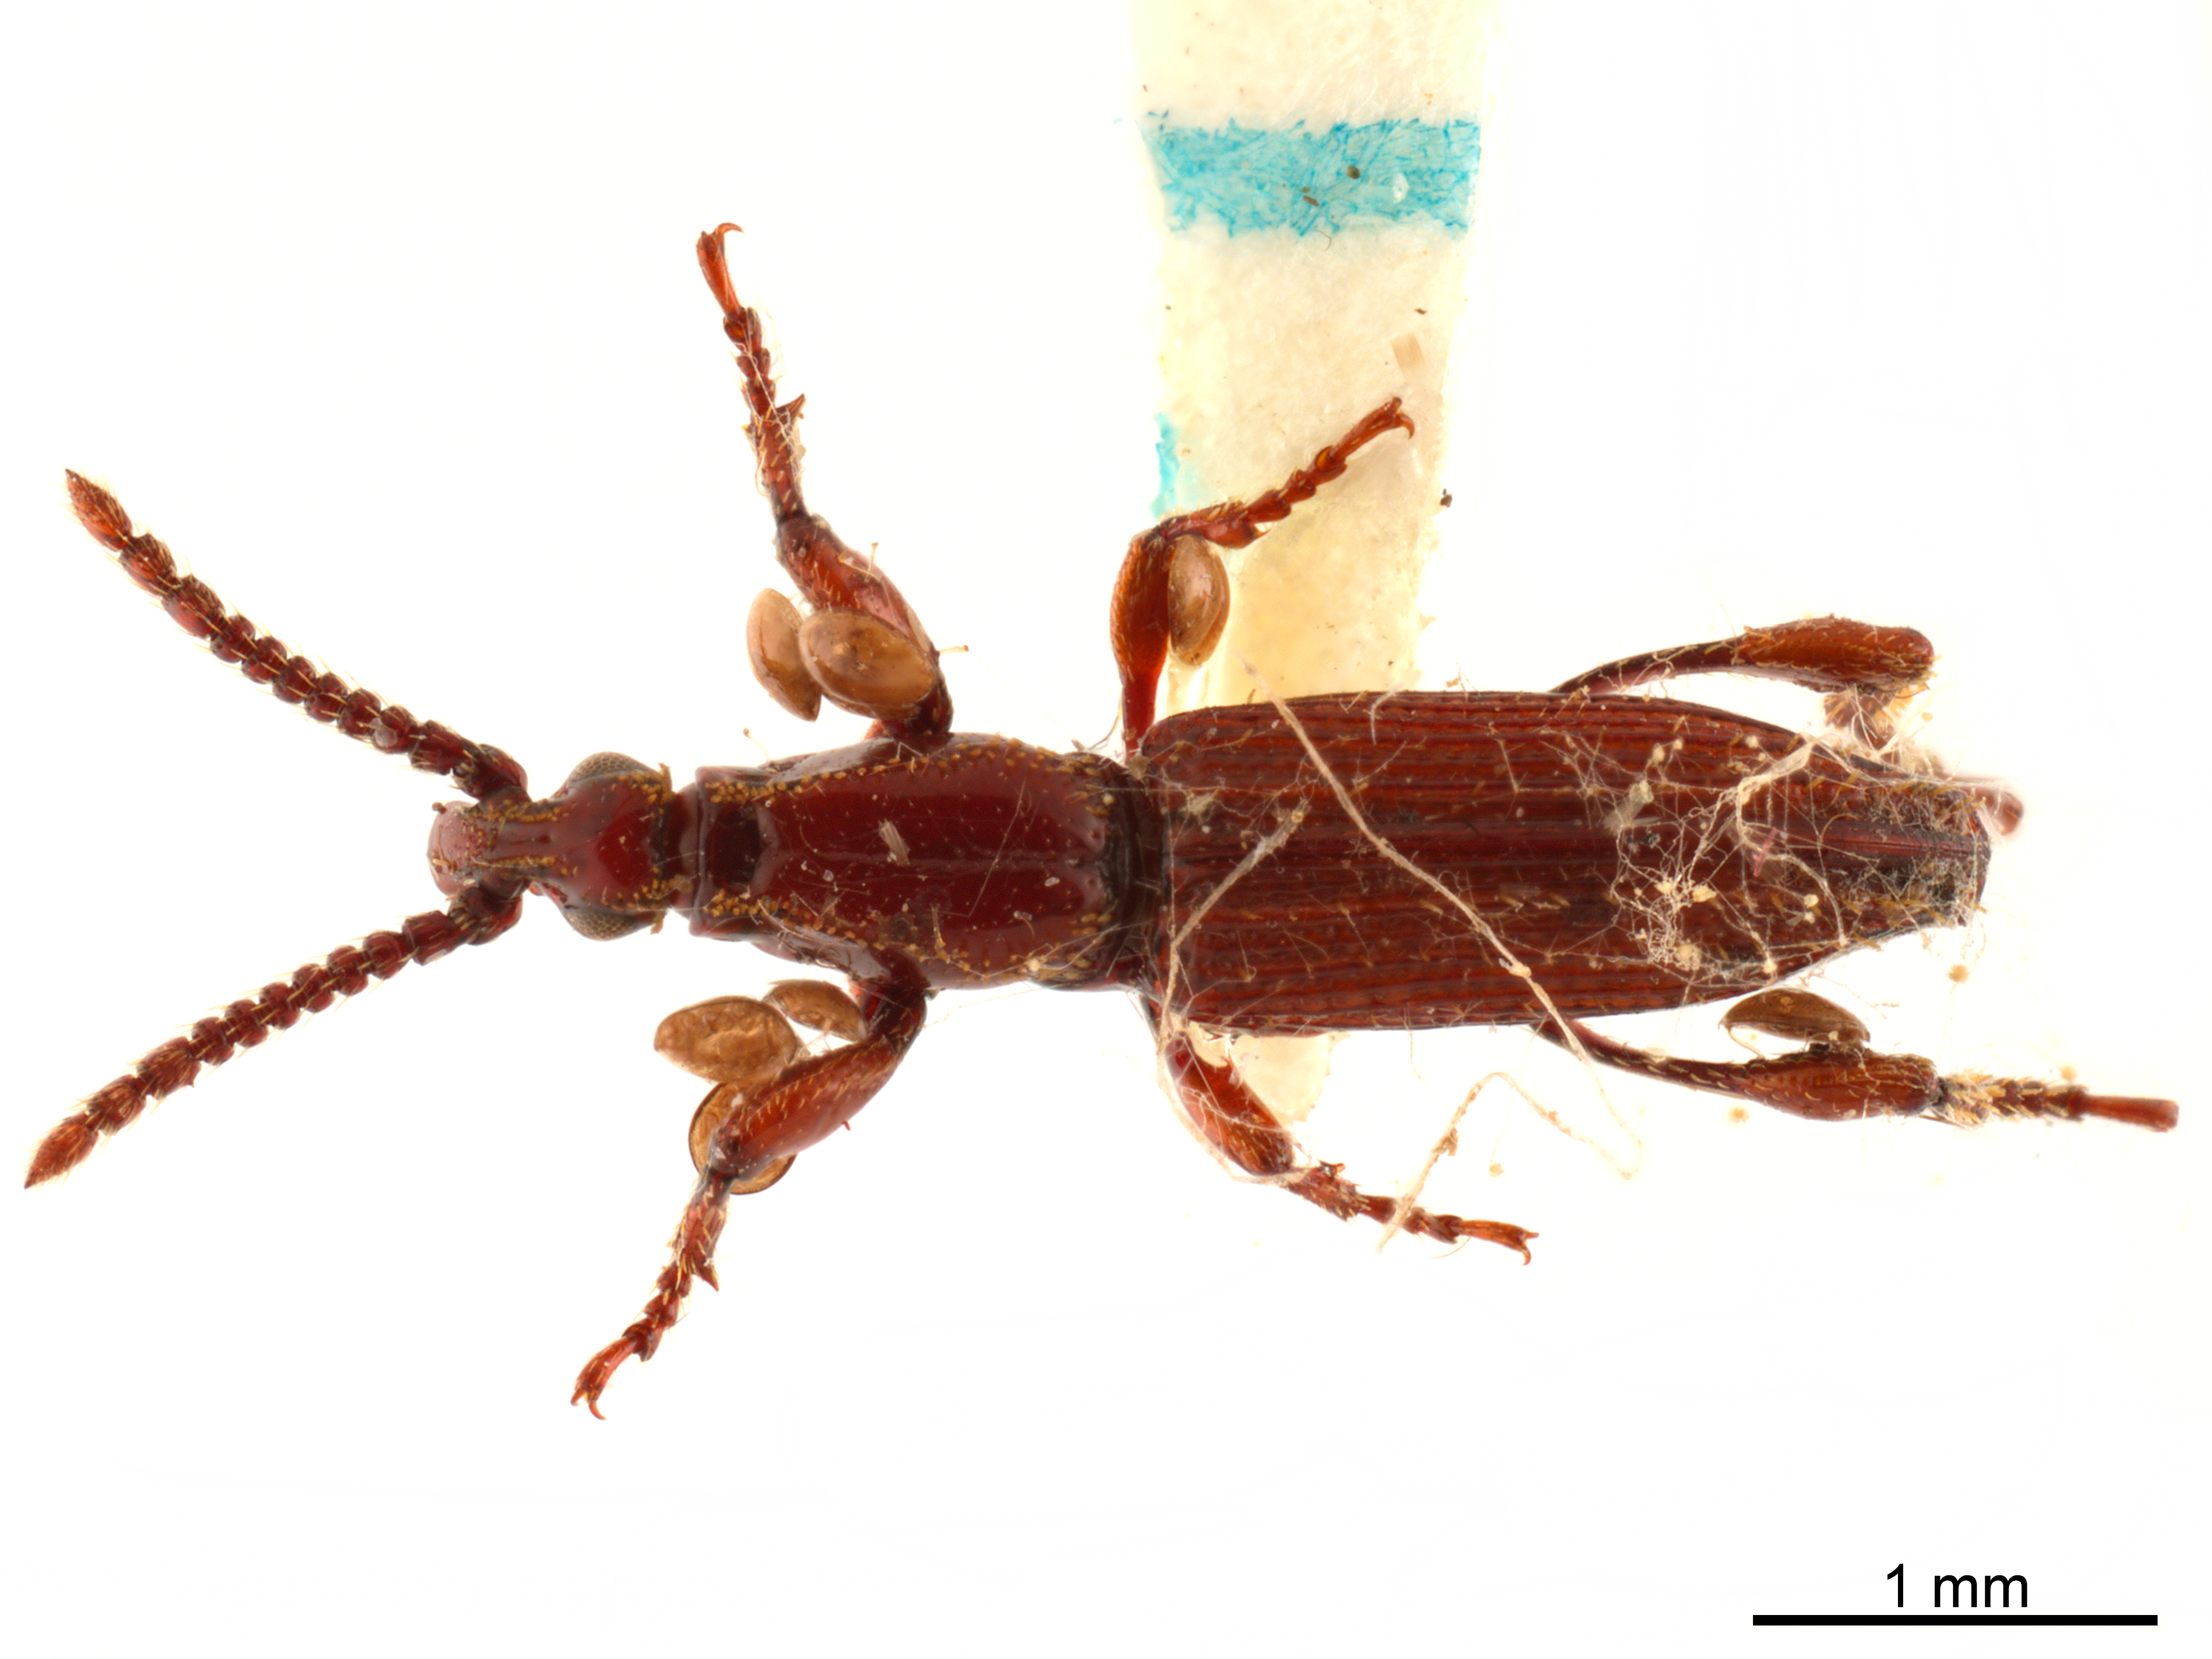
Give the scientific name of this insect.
Podozemius comparabilis
